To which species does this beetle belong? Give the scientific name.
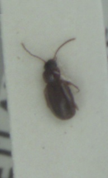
Trechus obtusus
